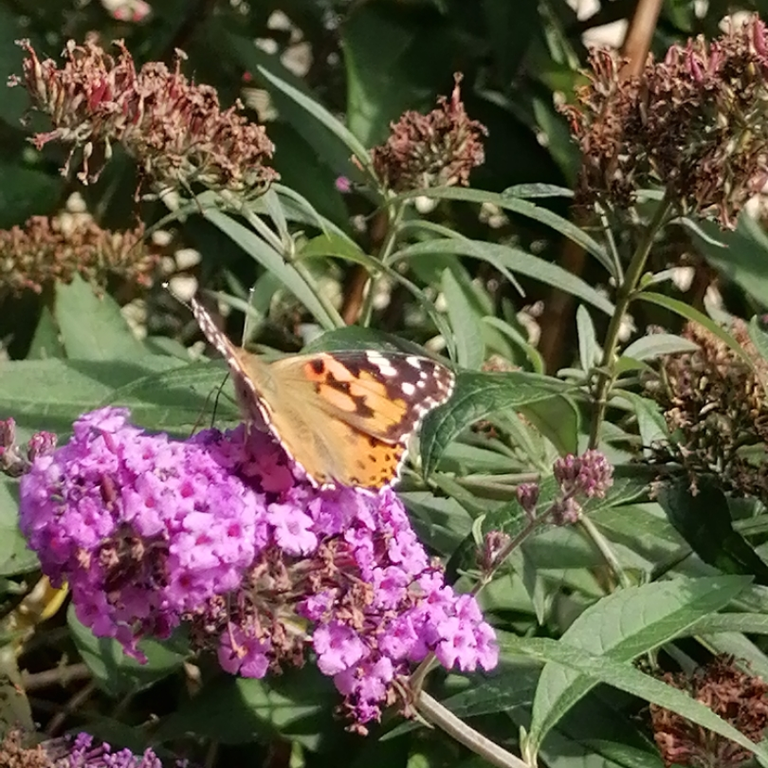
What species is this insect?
Vanessa cardui
